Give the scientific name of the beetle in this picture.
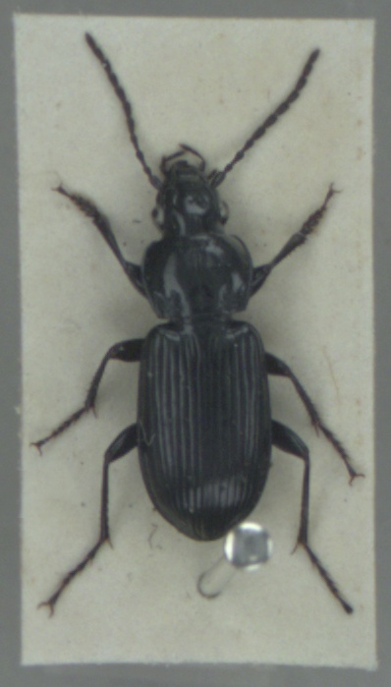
Pterostichus nigrita
